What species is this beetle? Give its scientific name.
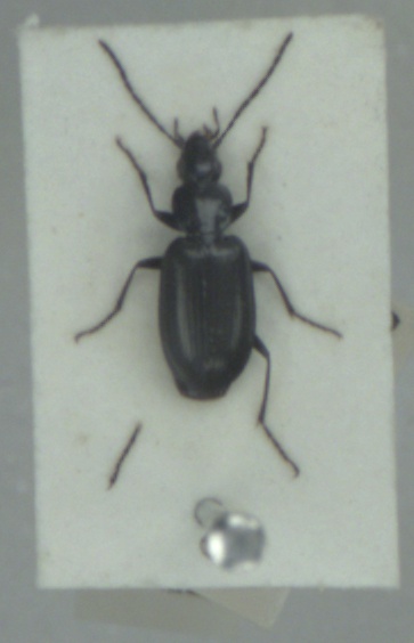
Agonum gracile
